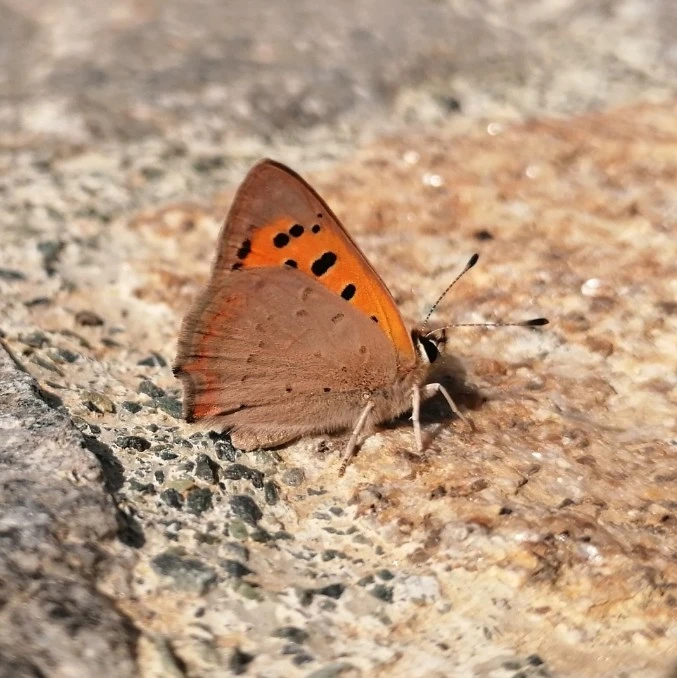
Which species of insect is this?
Lycaena phlaeas
